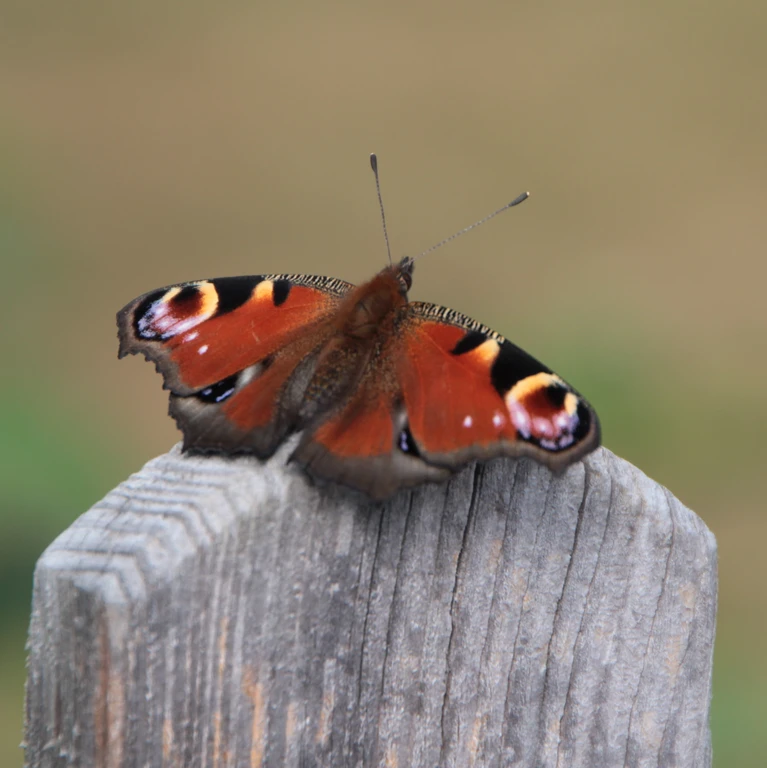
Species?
Aglais io
